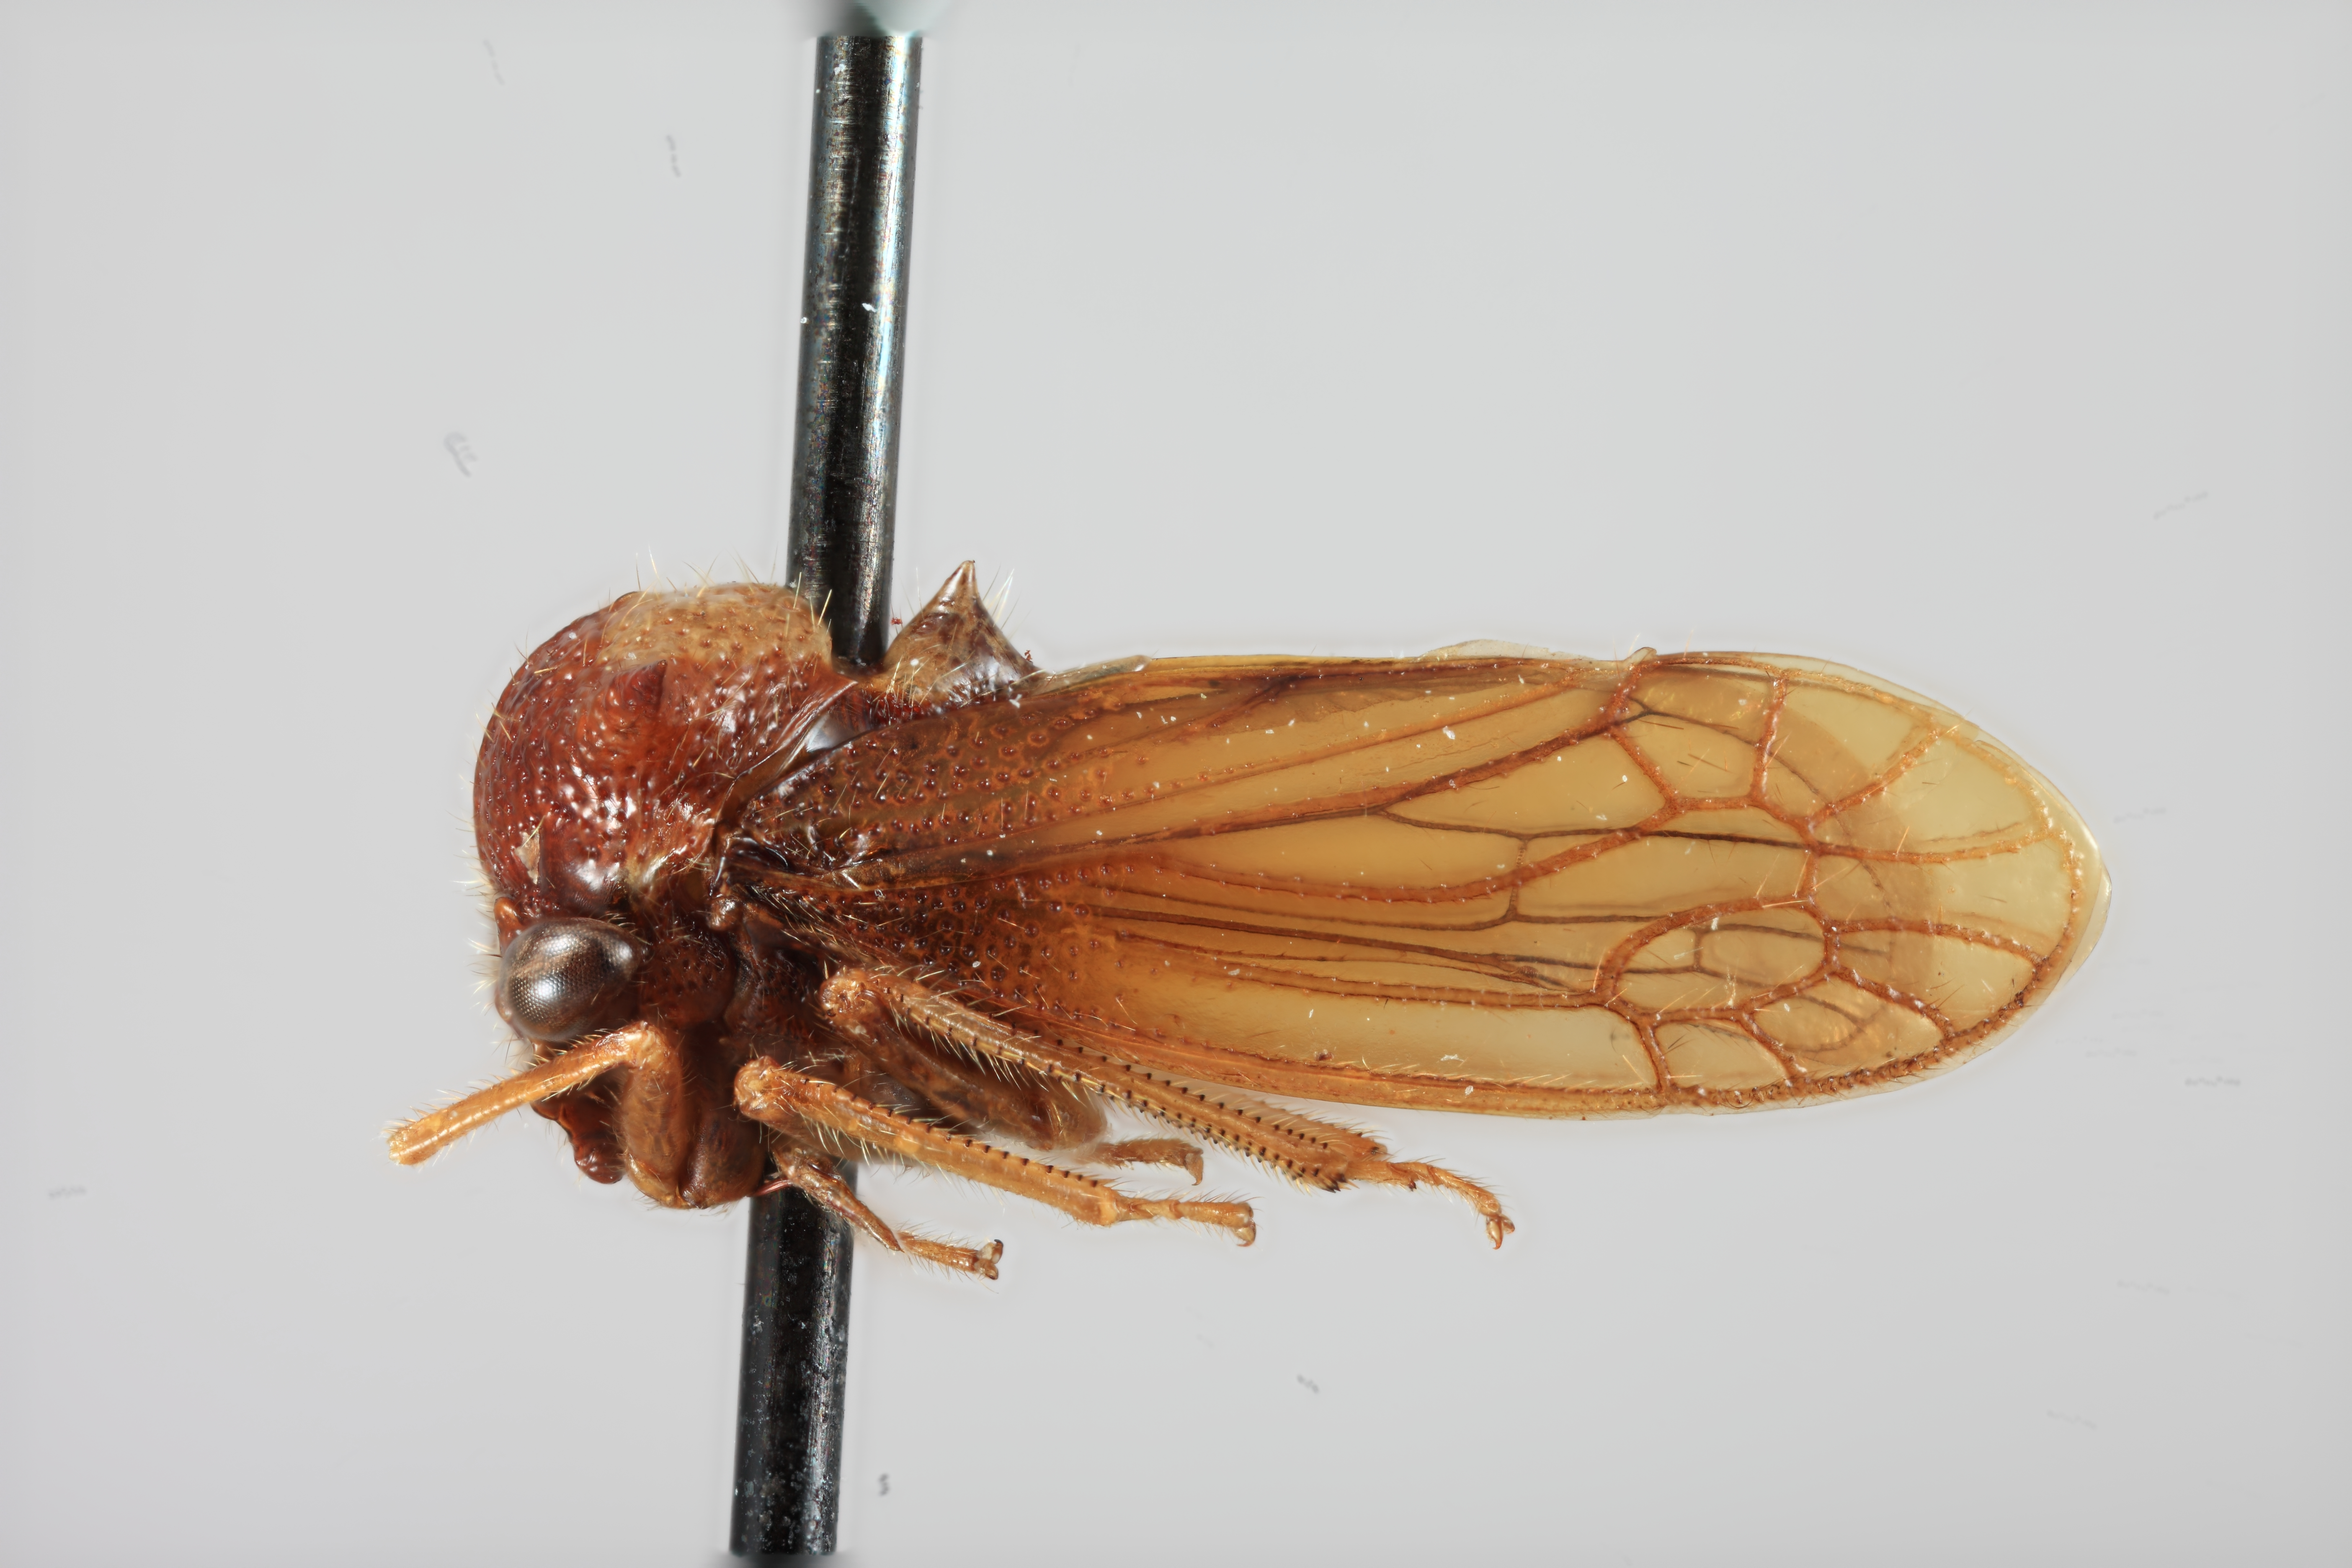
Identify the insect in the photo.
Tolania mackameyi
